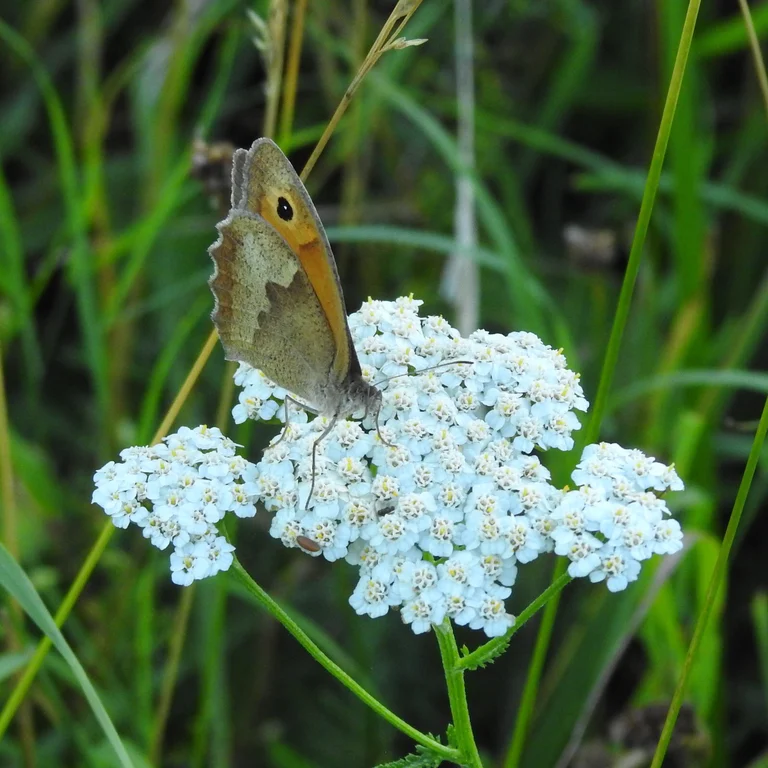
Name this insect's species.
Maniola jurtina
